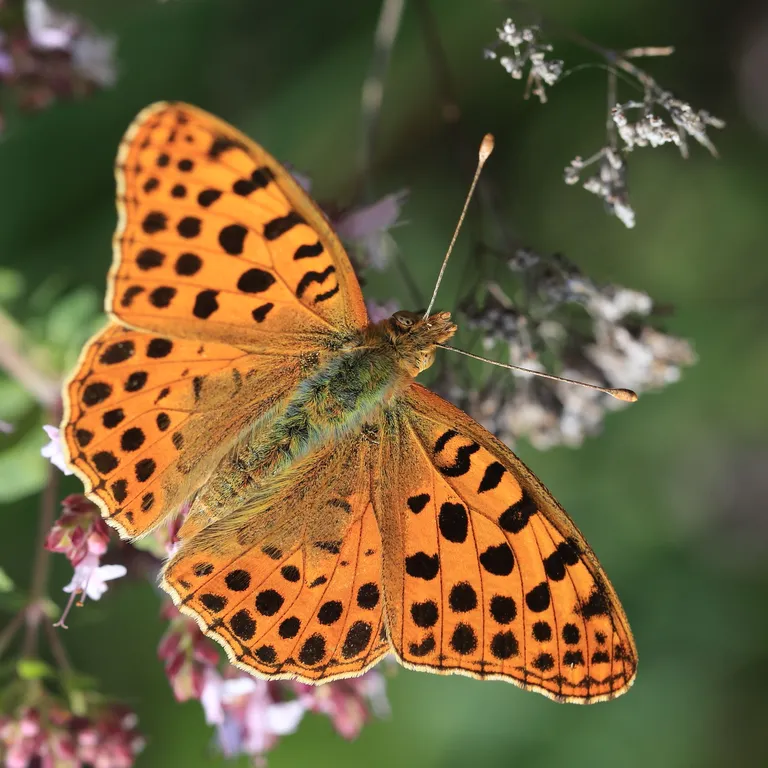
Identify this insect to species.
Issoria lathonia
